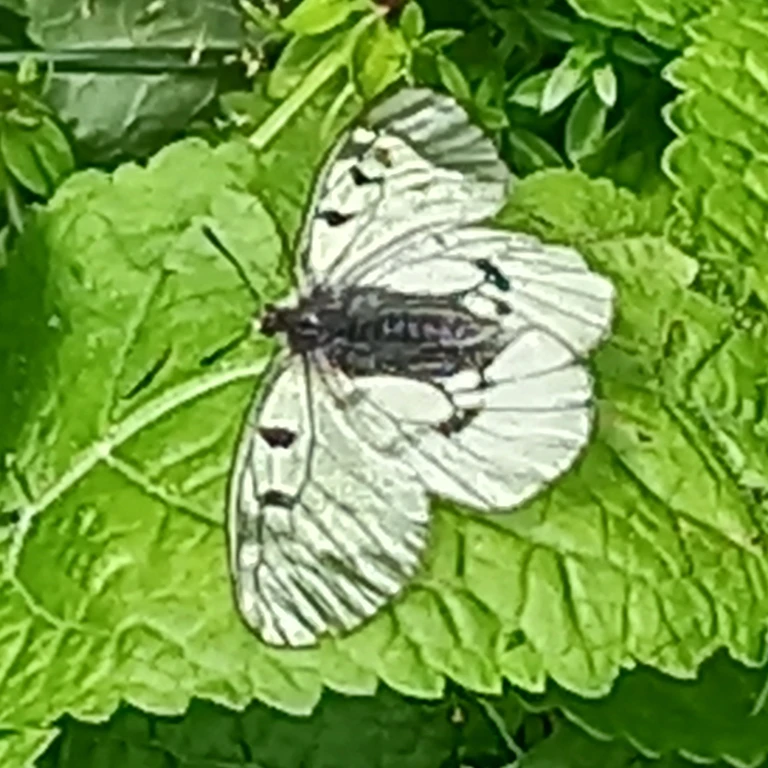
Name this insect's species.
Parnassius mnemosyne
